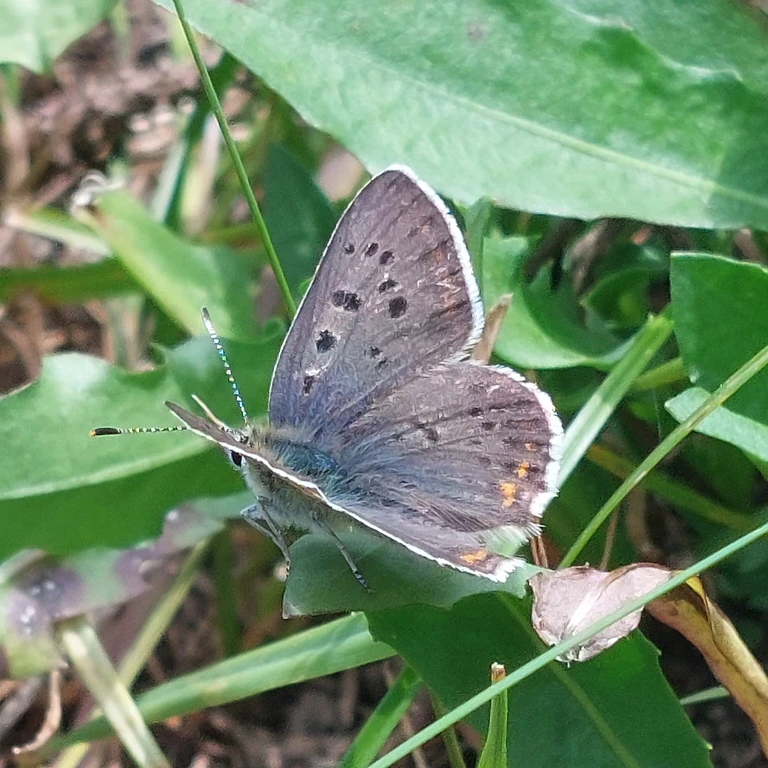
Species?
Lycaena tityrus (also Loweia tityrus)
